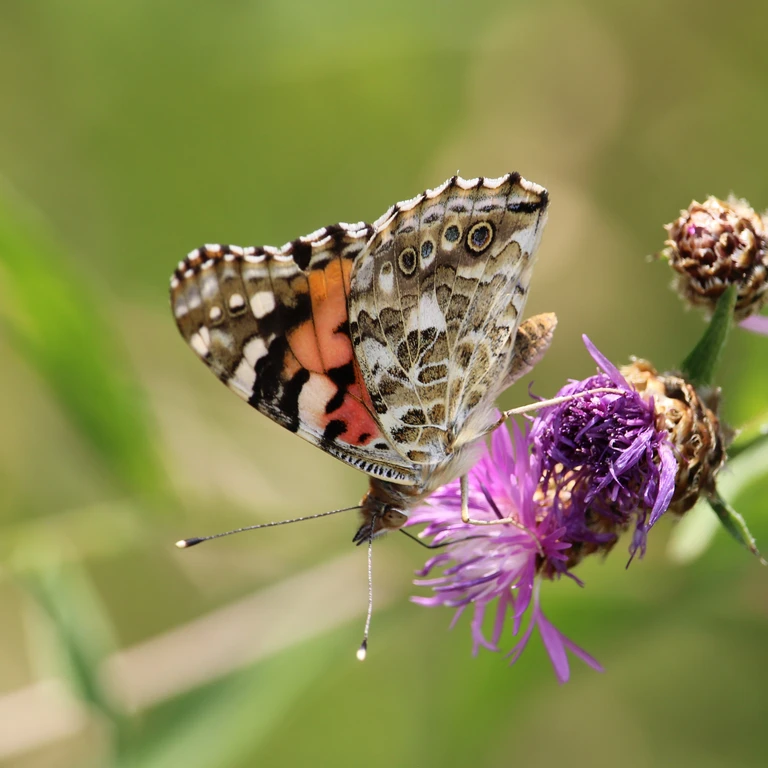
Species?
Vanessa cardui
